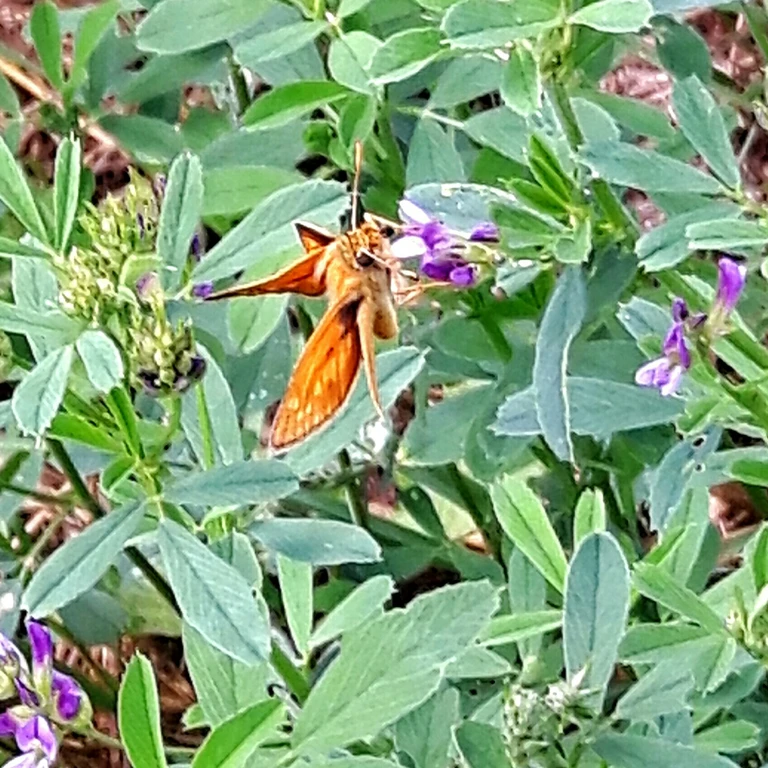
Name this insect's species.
Ochlodes sylvanus (also Ochlodes venata)
